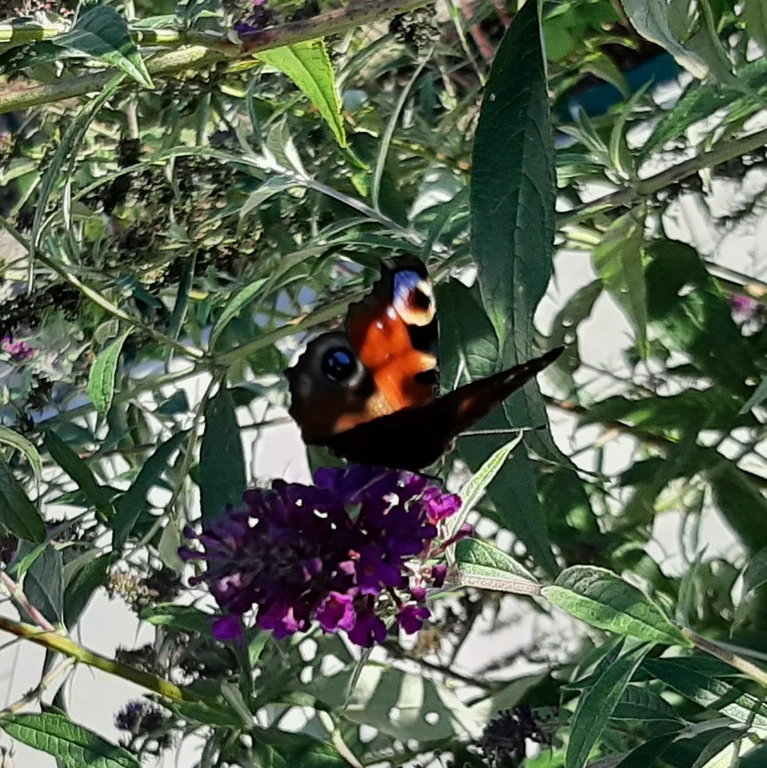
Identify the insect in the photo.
Aglais io
